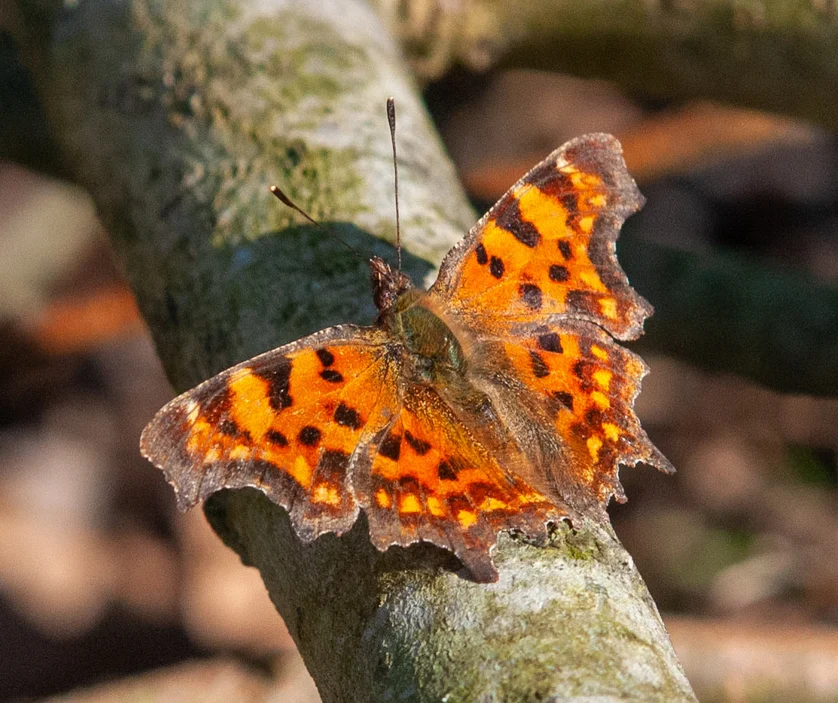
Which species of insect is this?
Polygonia c-album
